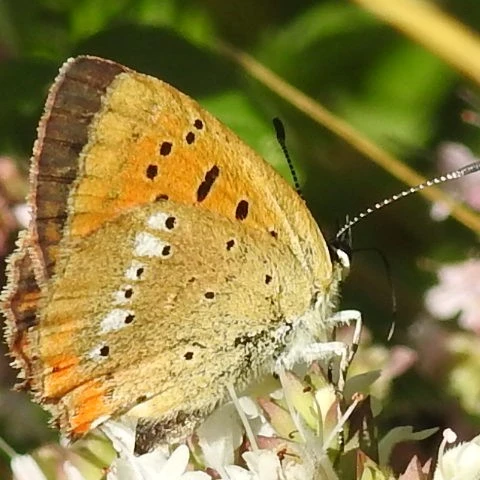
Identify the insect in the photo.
Lycaena virgaureae
